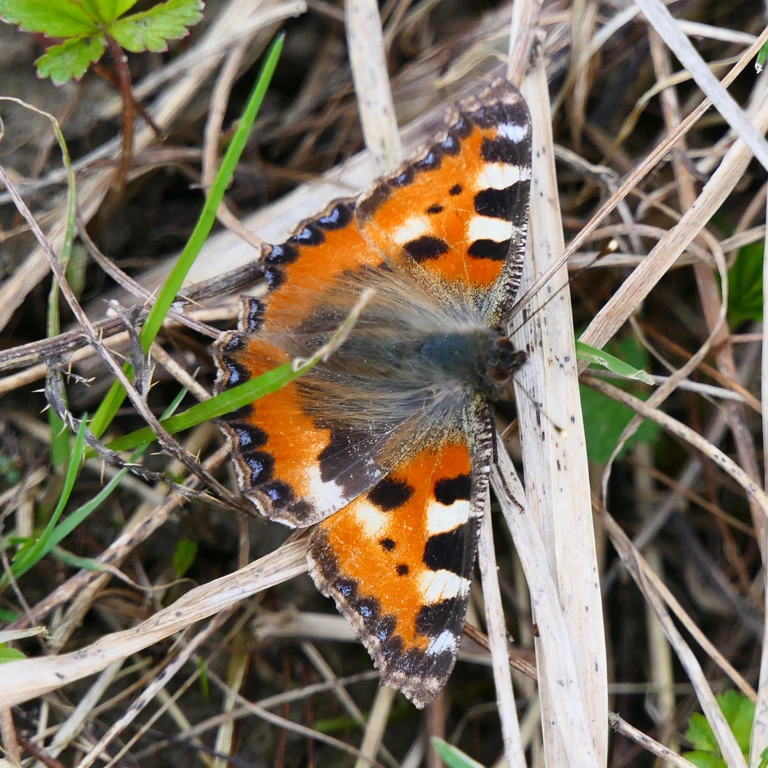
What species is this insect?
Aglais urticae
